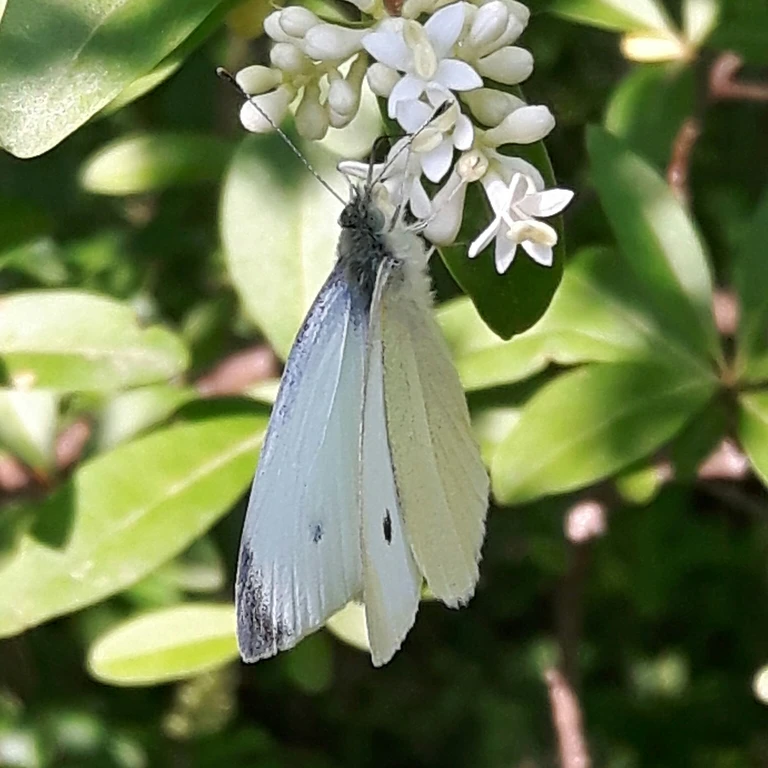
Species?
Pieris rapae
